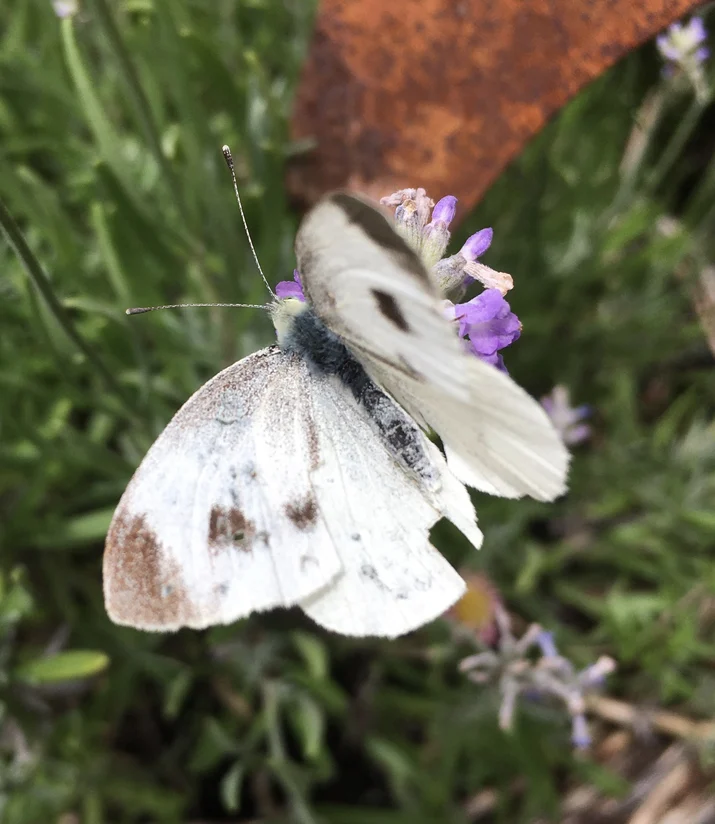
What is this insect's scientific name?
Pieris mannii
